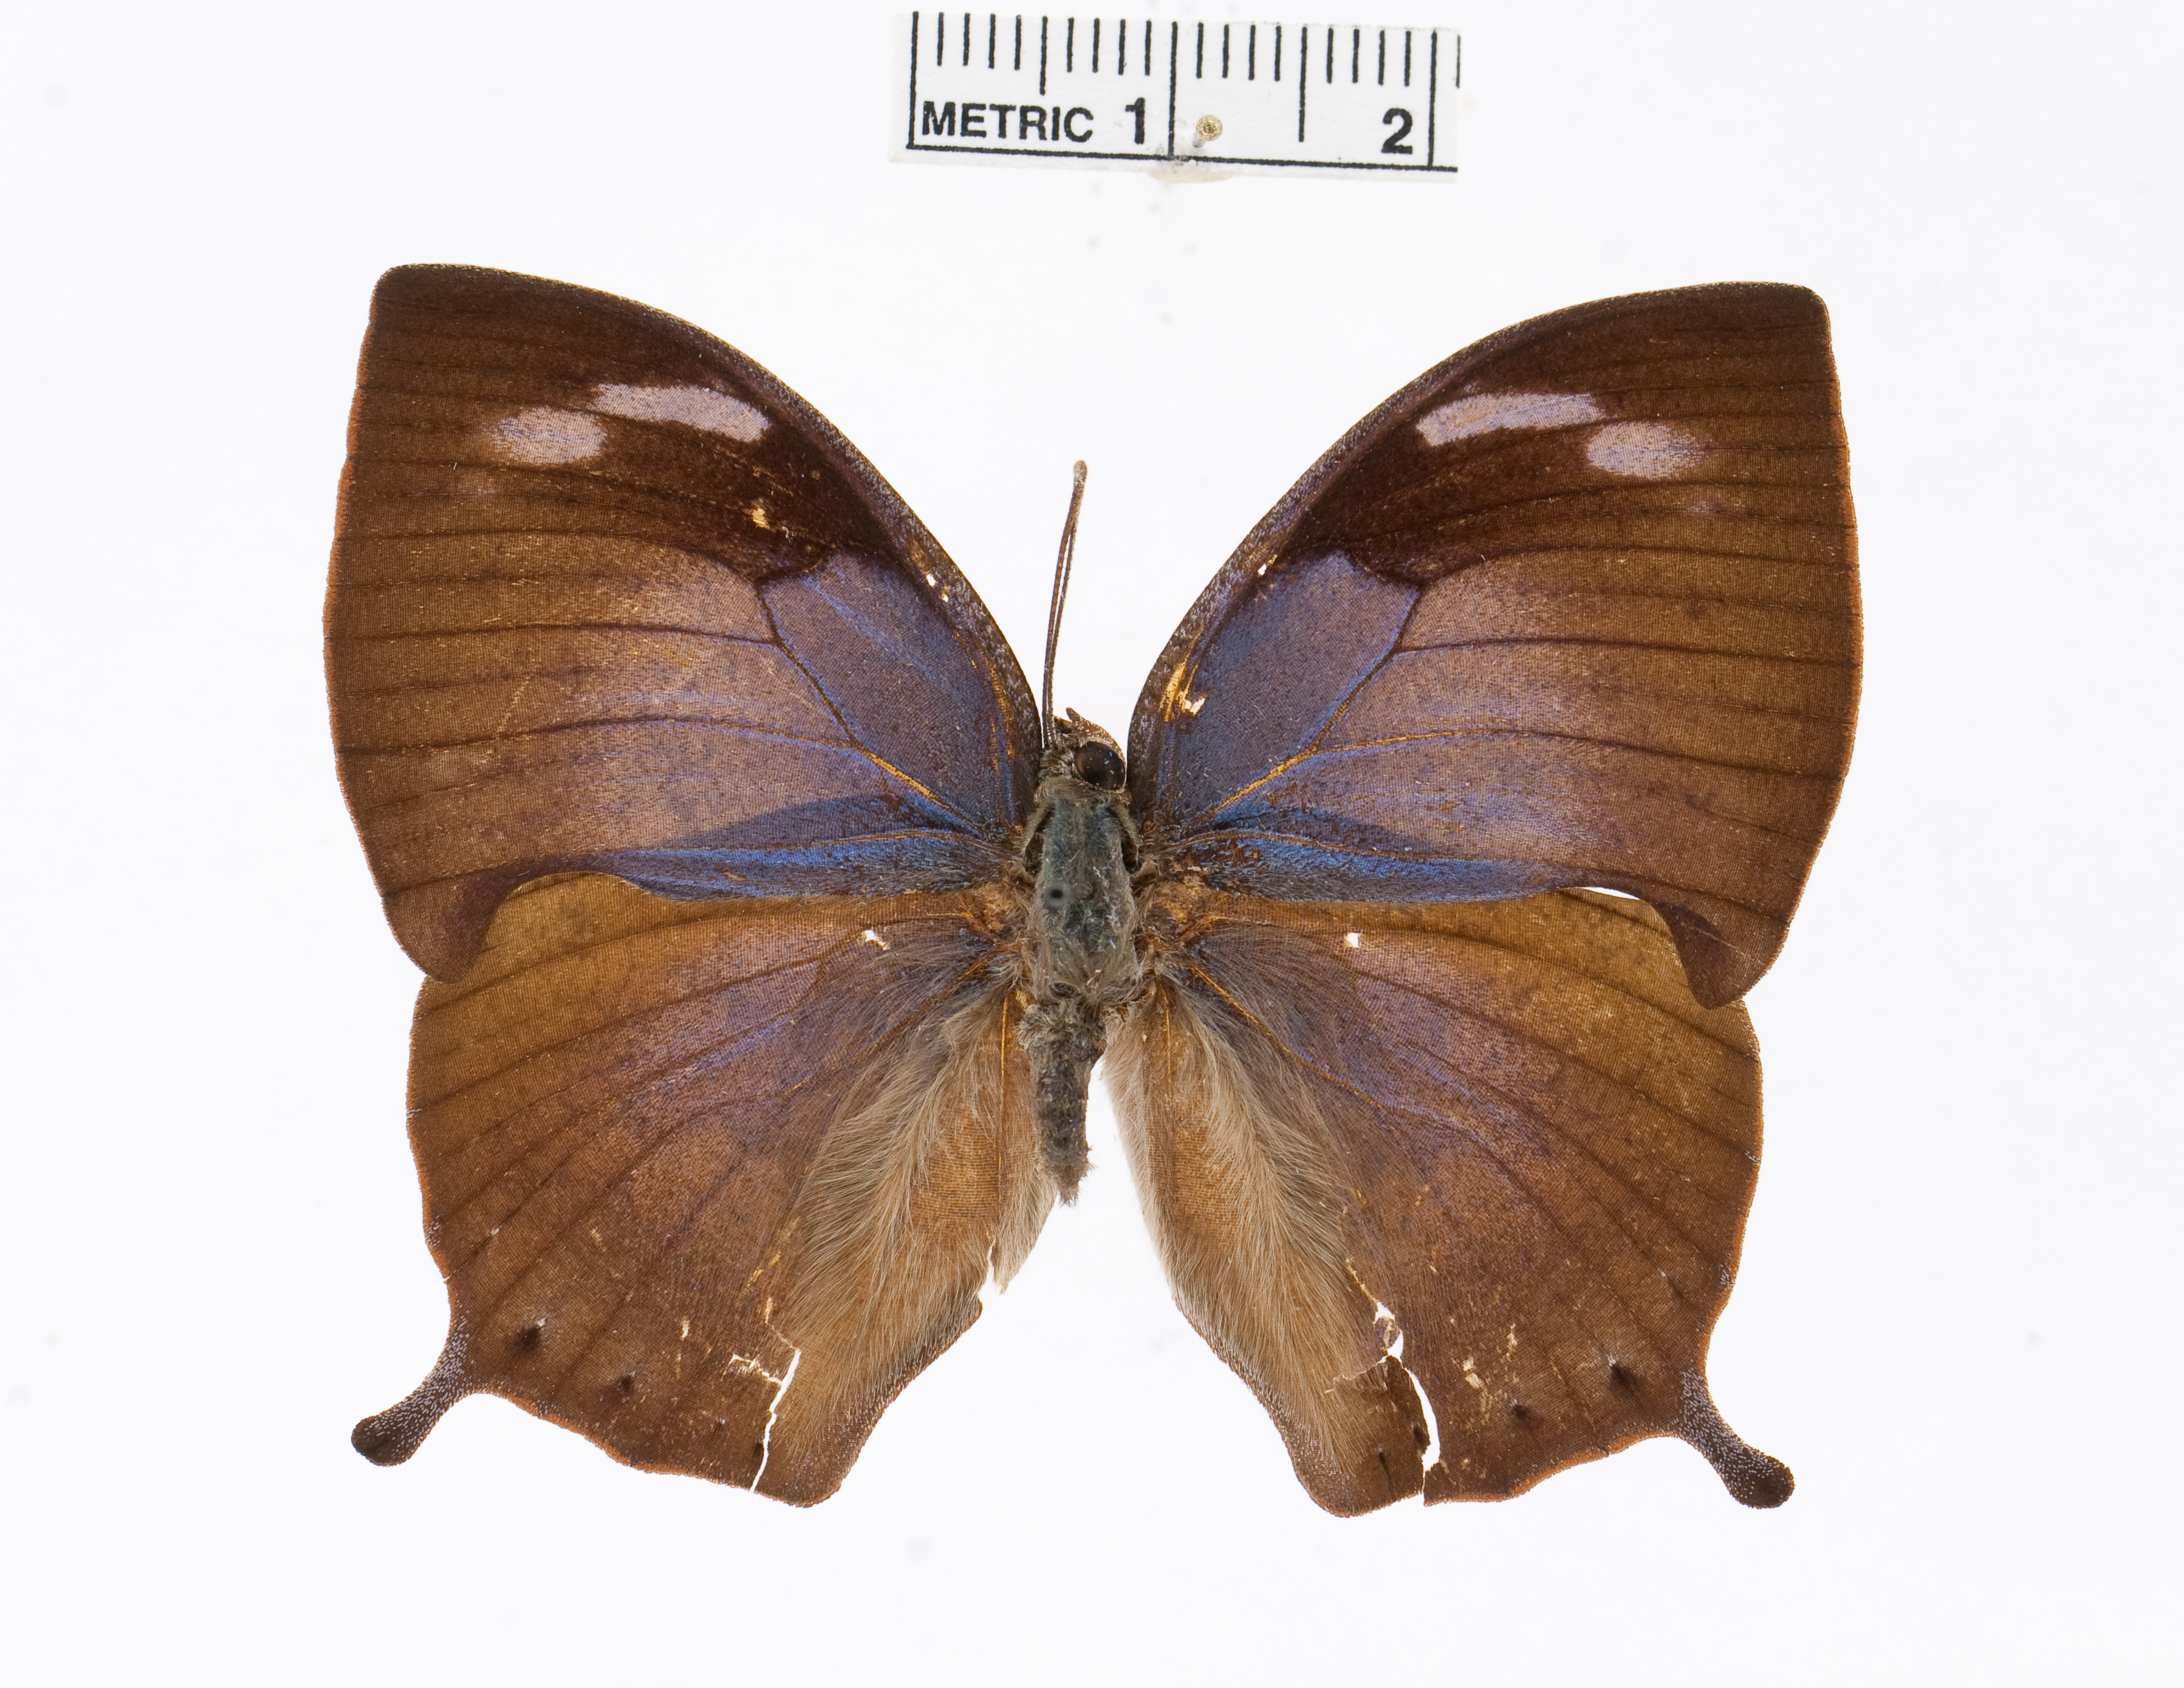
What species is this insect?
Memphis polycarmes
